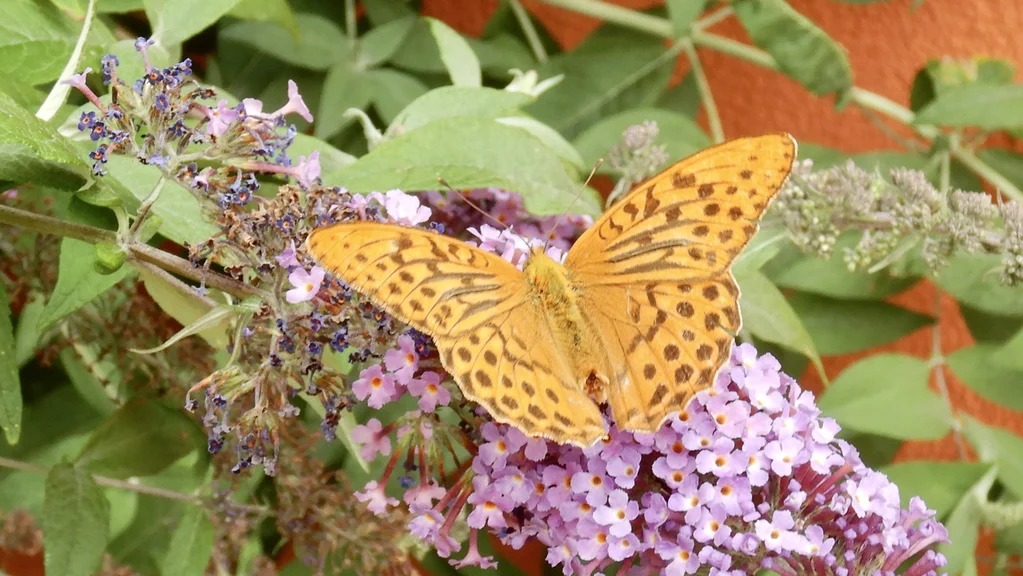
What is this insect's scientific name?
Argynnis paphia
